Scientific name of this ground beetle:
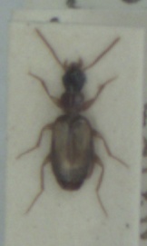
Calodromius spilotus
